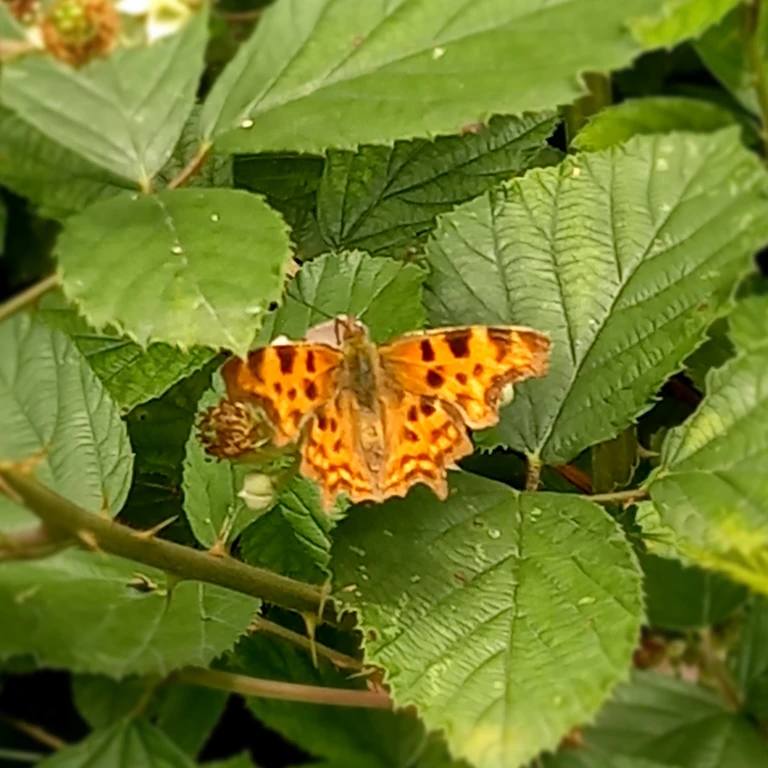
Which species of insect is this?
Polygonia c-album
